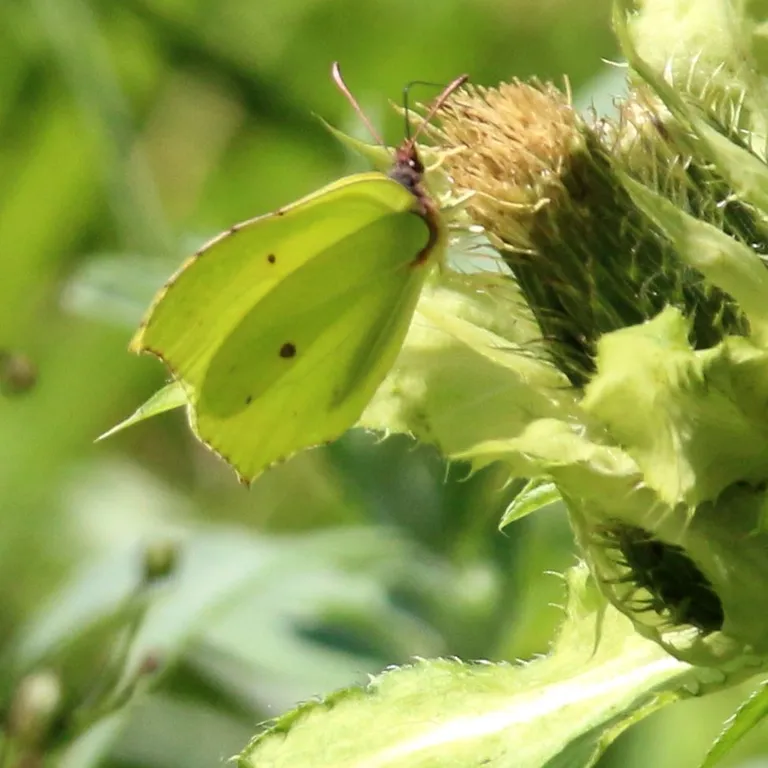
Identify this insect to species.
Gonepteryx rhamni
